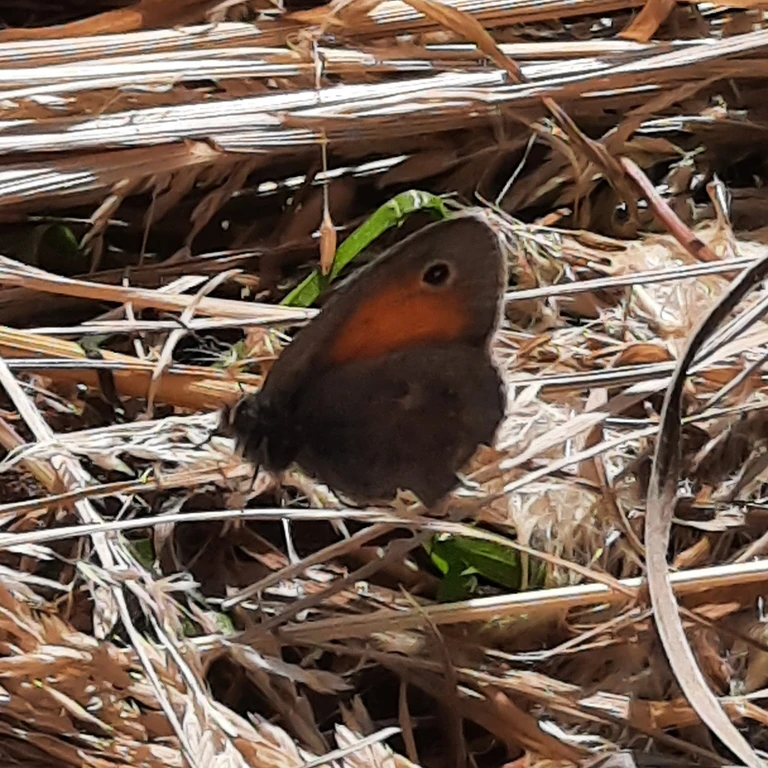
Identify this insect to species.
Coenonympha pamphilus
